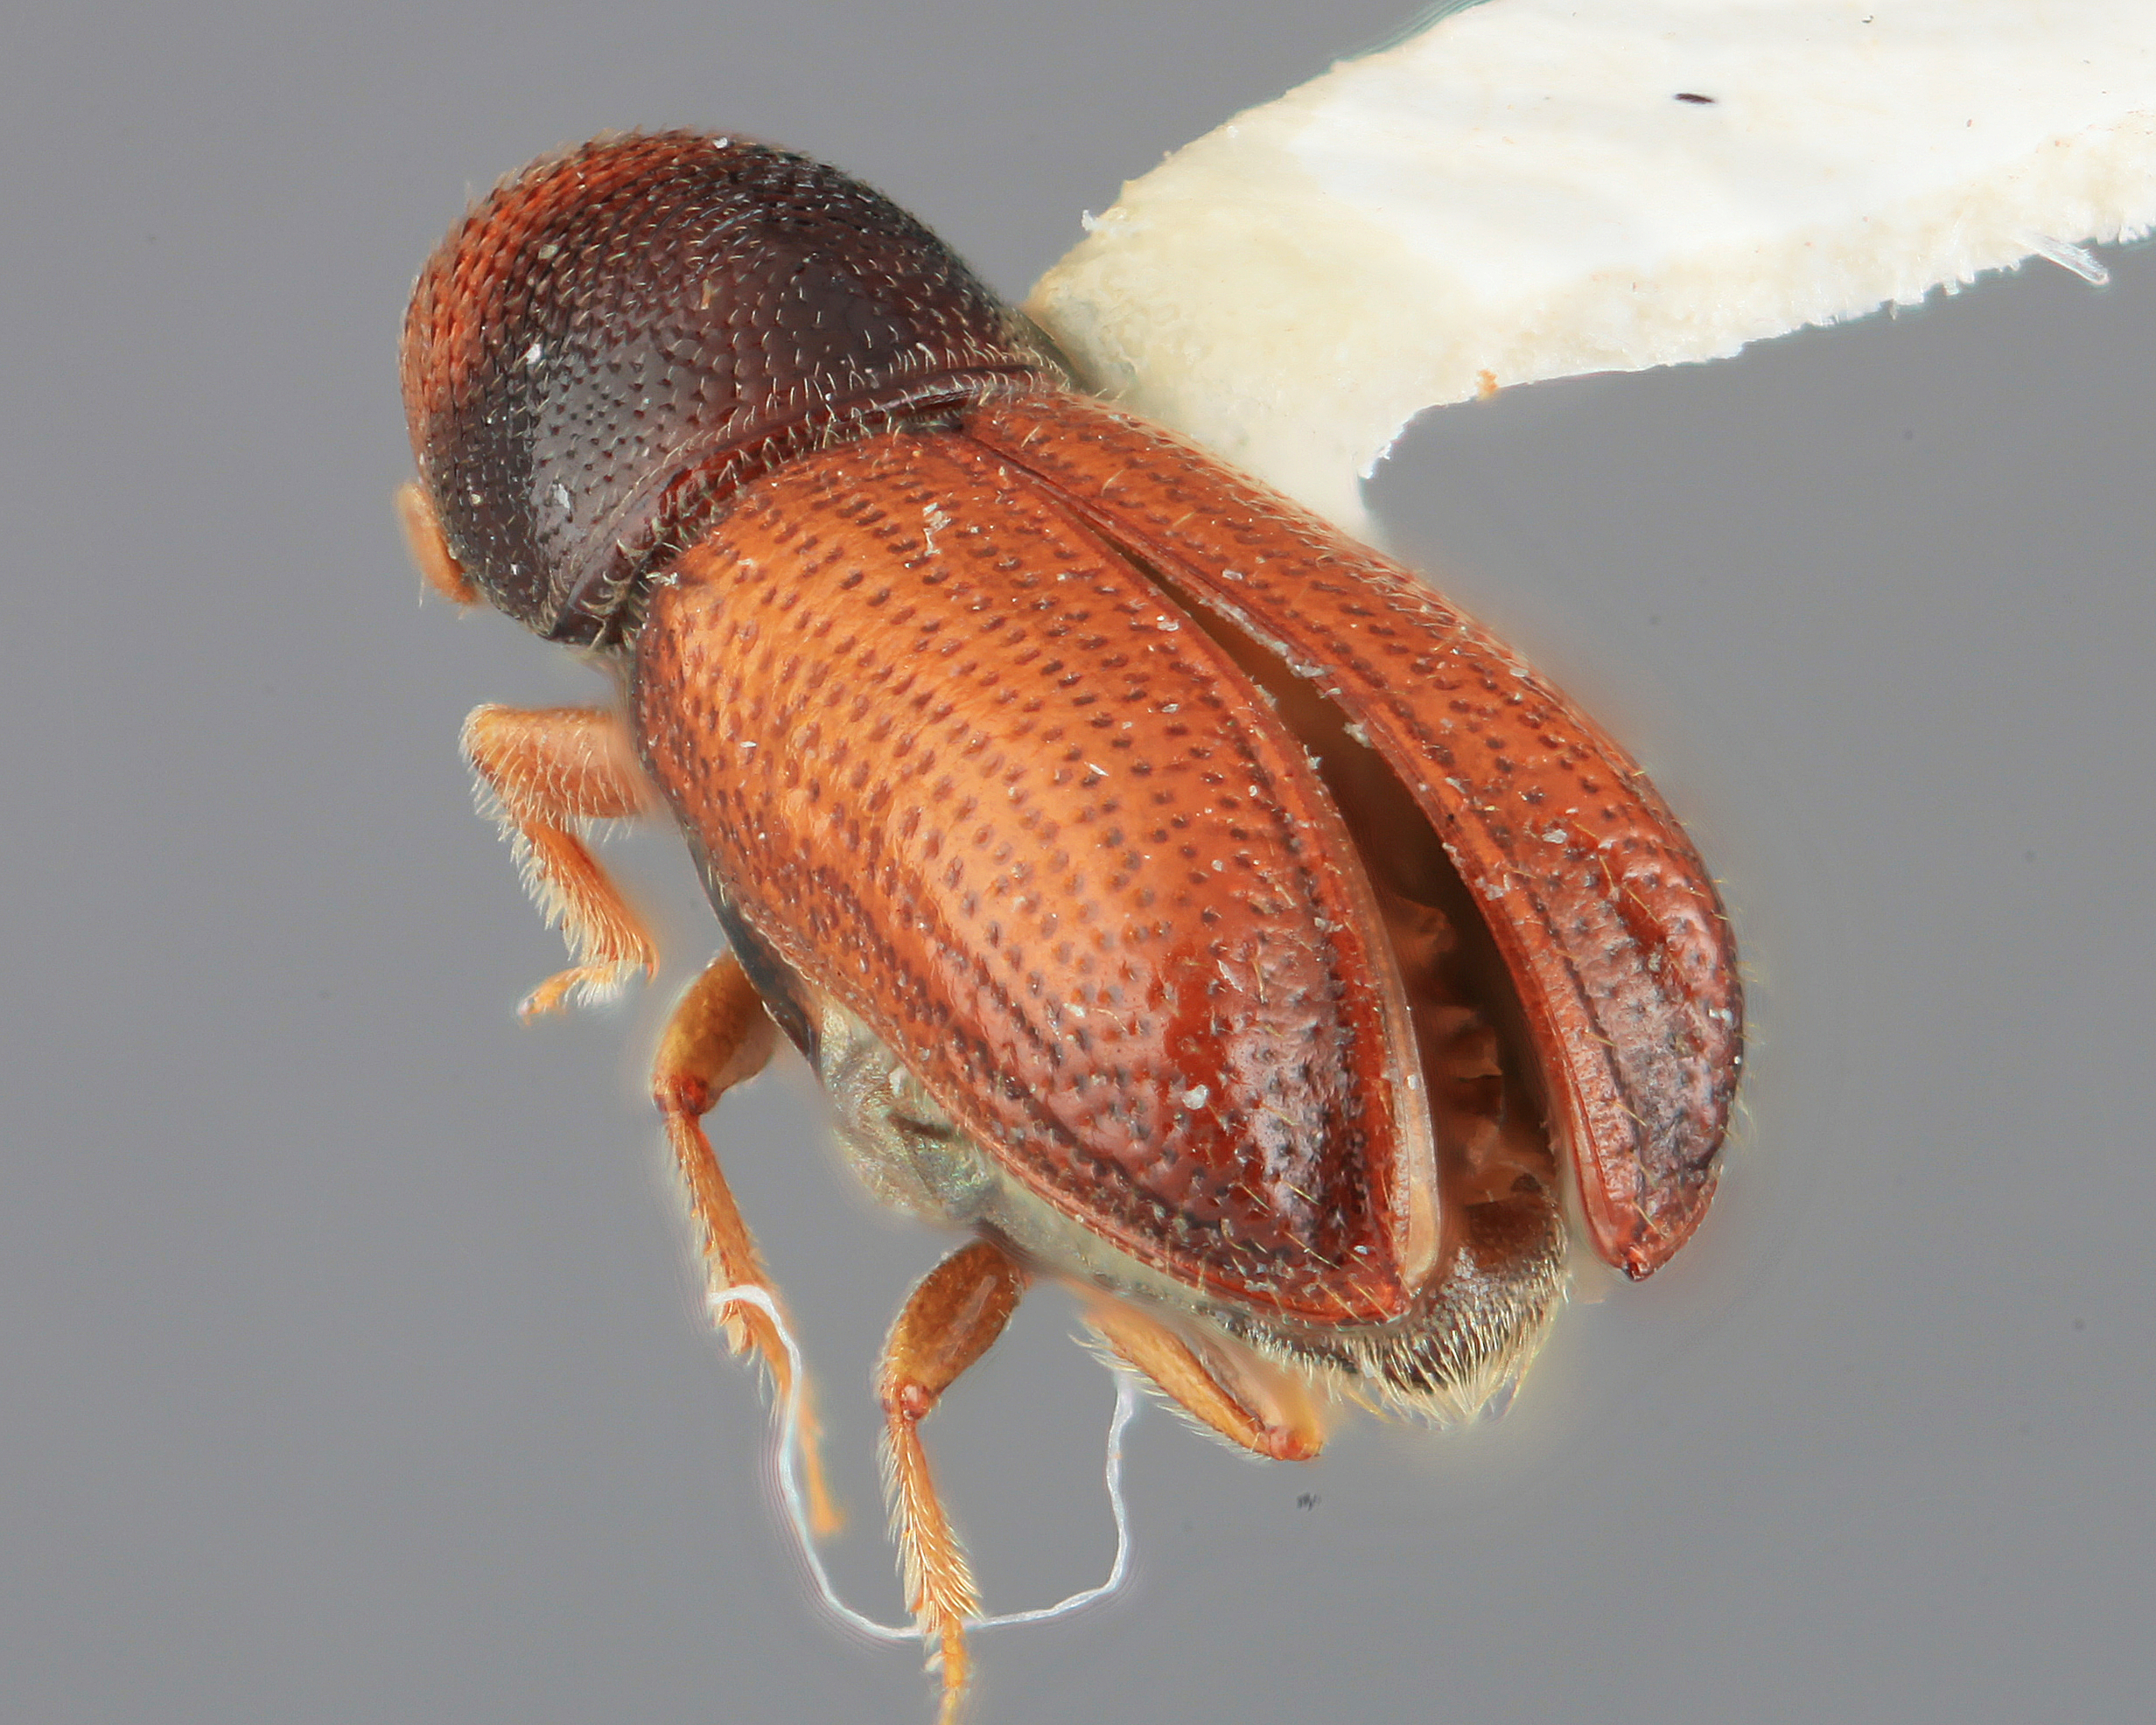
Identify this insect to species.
Araptus frontalis
